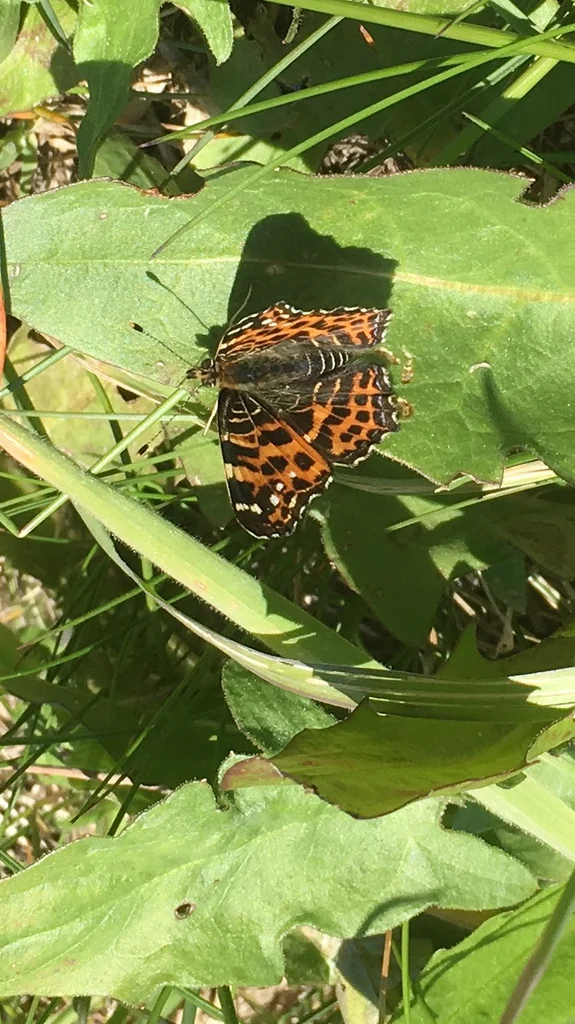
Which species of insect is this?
Araschnia levana
